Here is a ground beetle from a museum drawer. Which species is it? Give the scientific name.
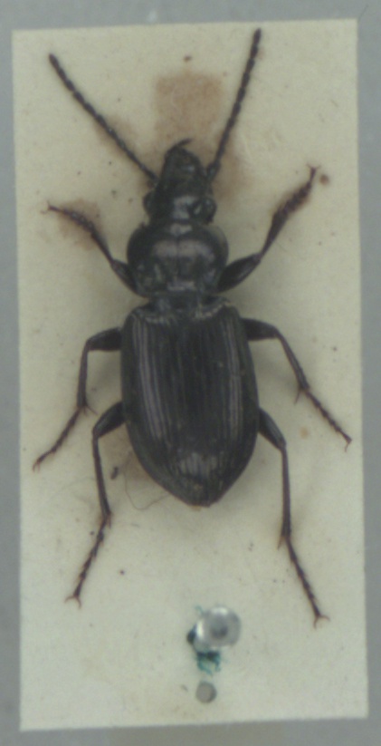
Pterostichus oblongopunctatus
